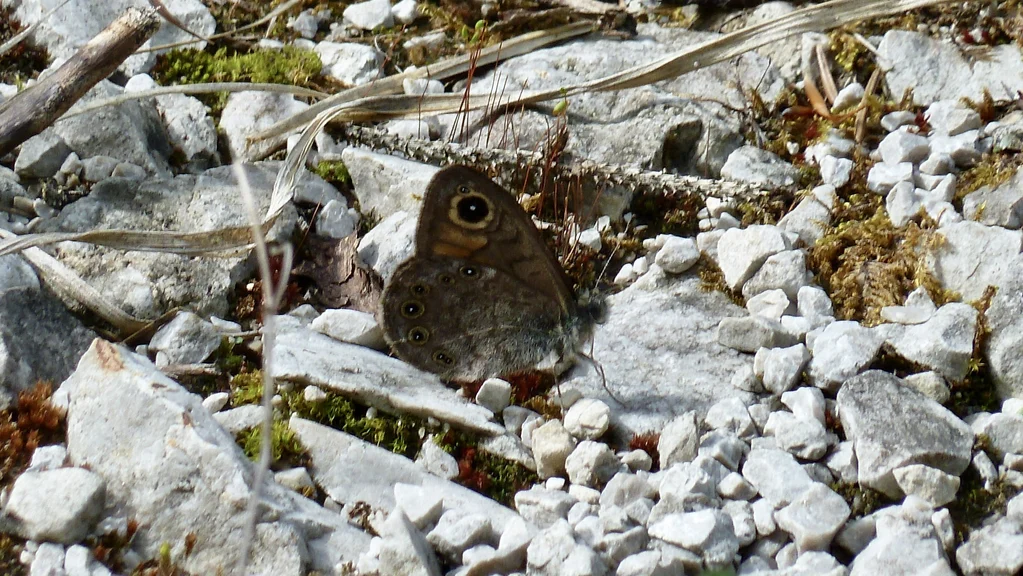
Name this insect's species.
Lasiommata petropolitana (also Pararge petropolitana)
